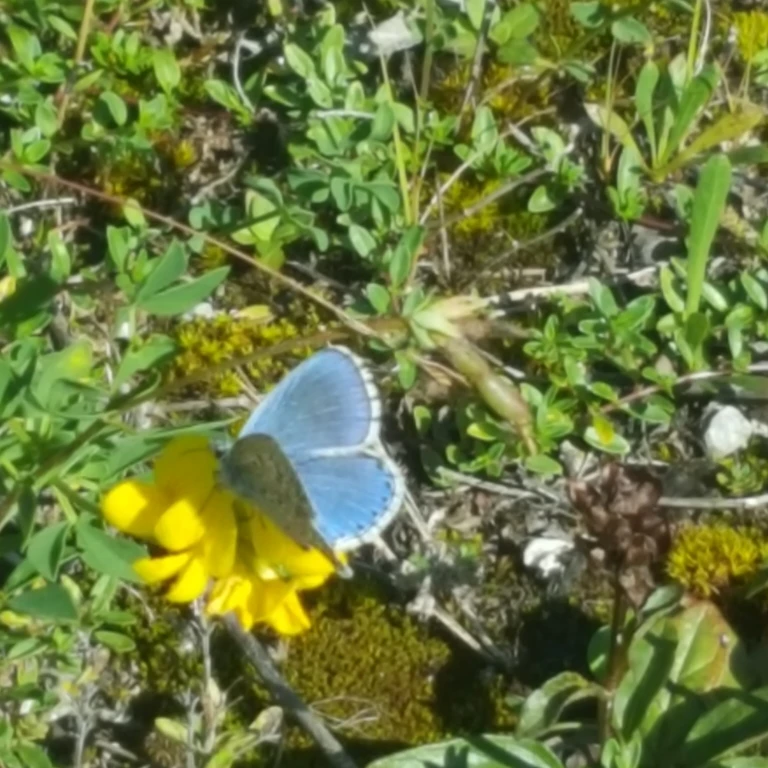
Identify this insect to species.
Lysandra bellargus
